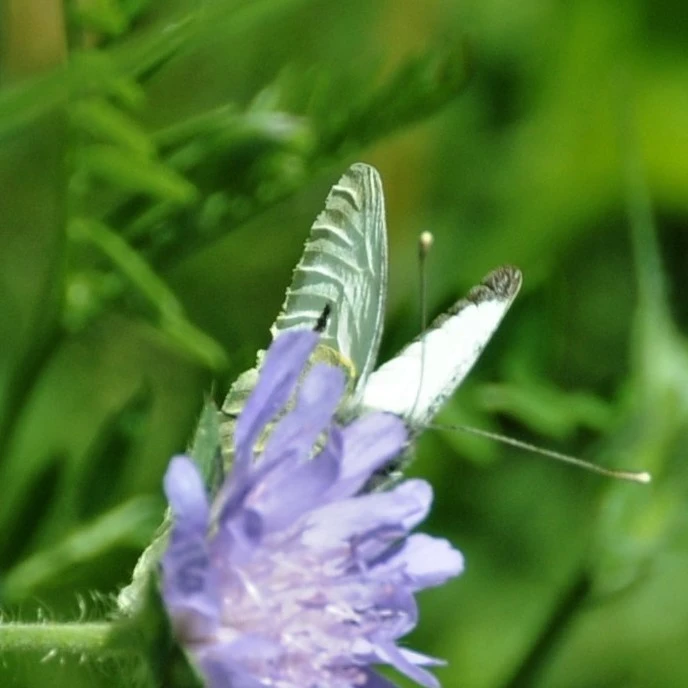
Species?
Pieris brassicae
